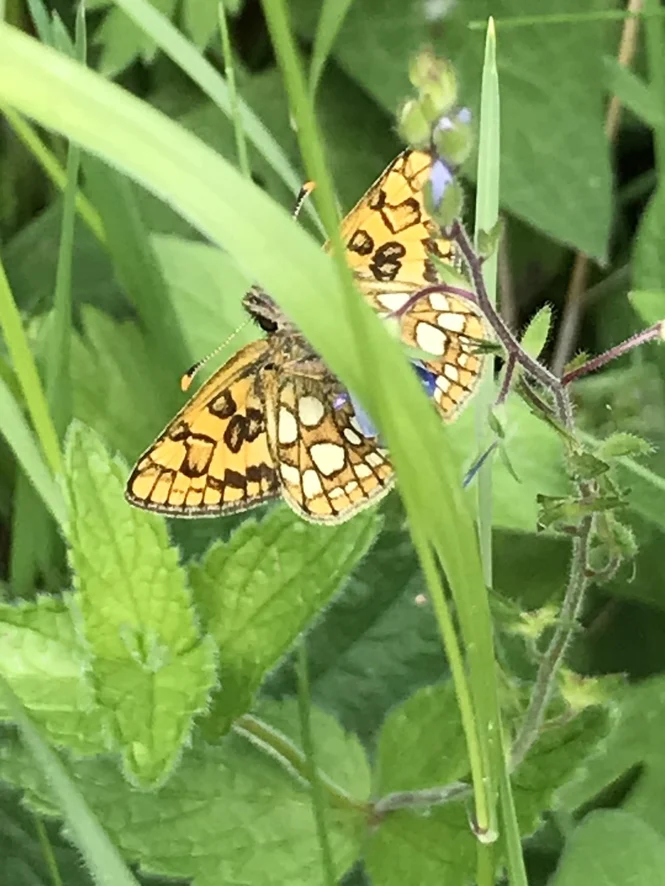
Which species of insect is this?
Carterocephalus palaemon
